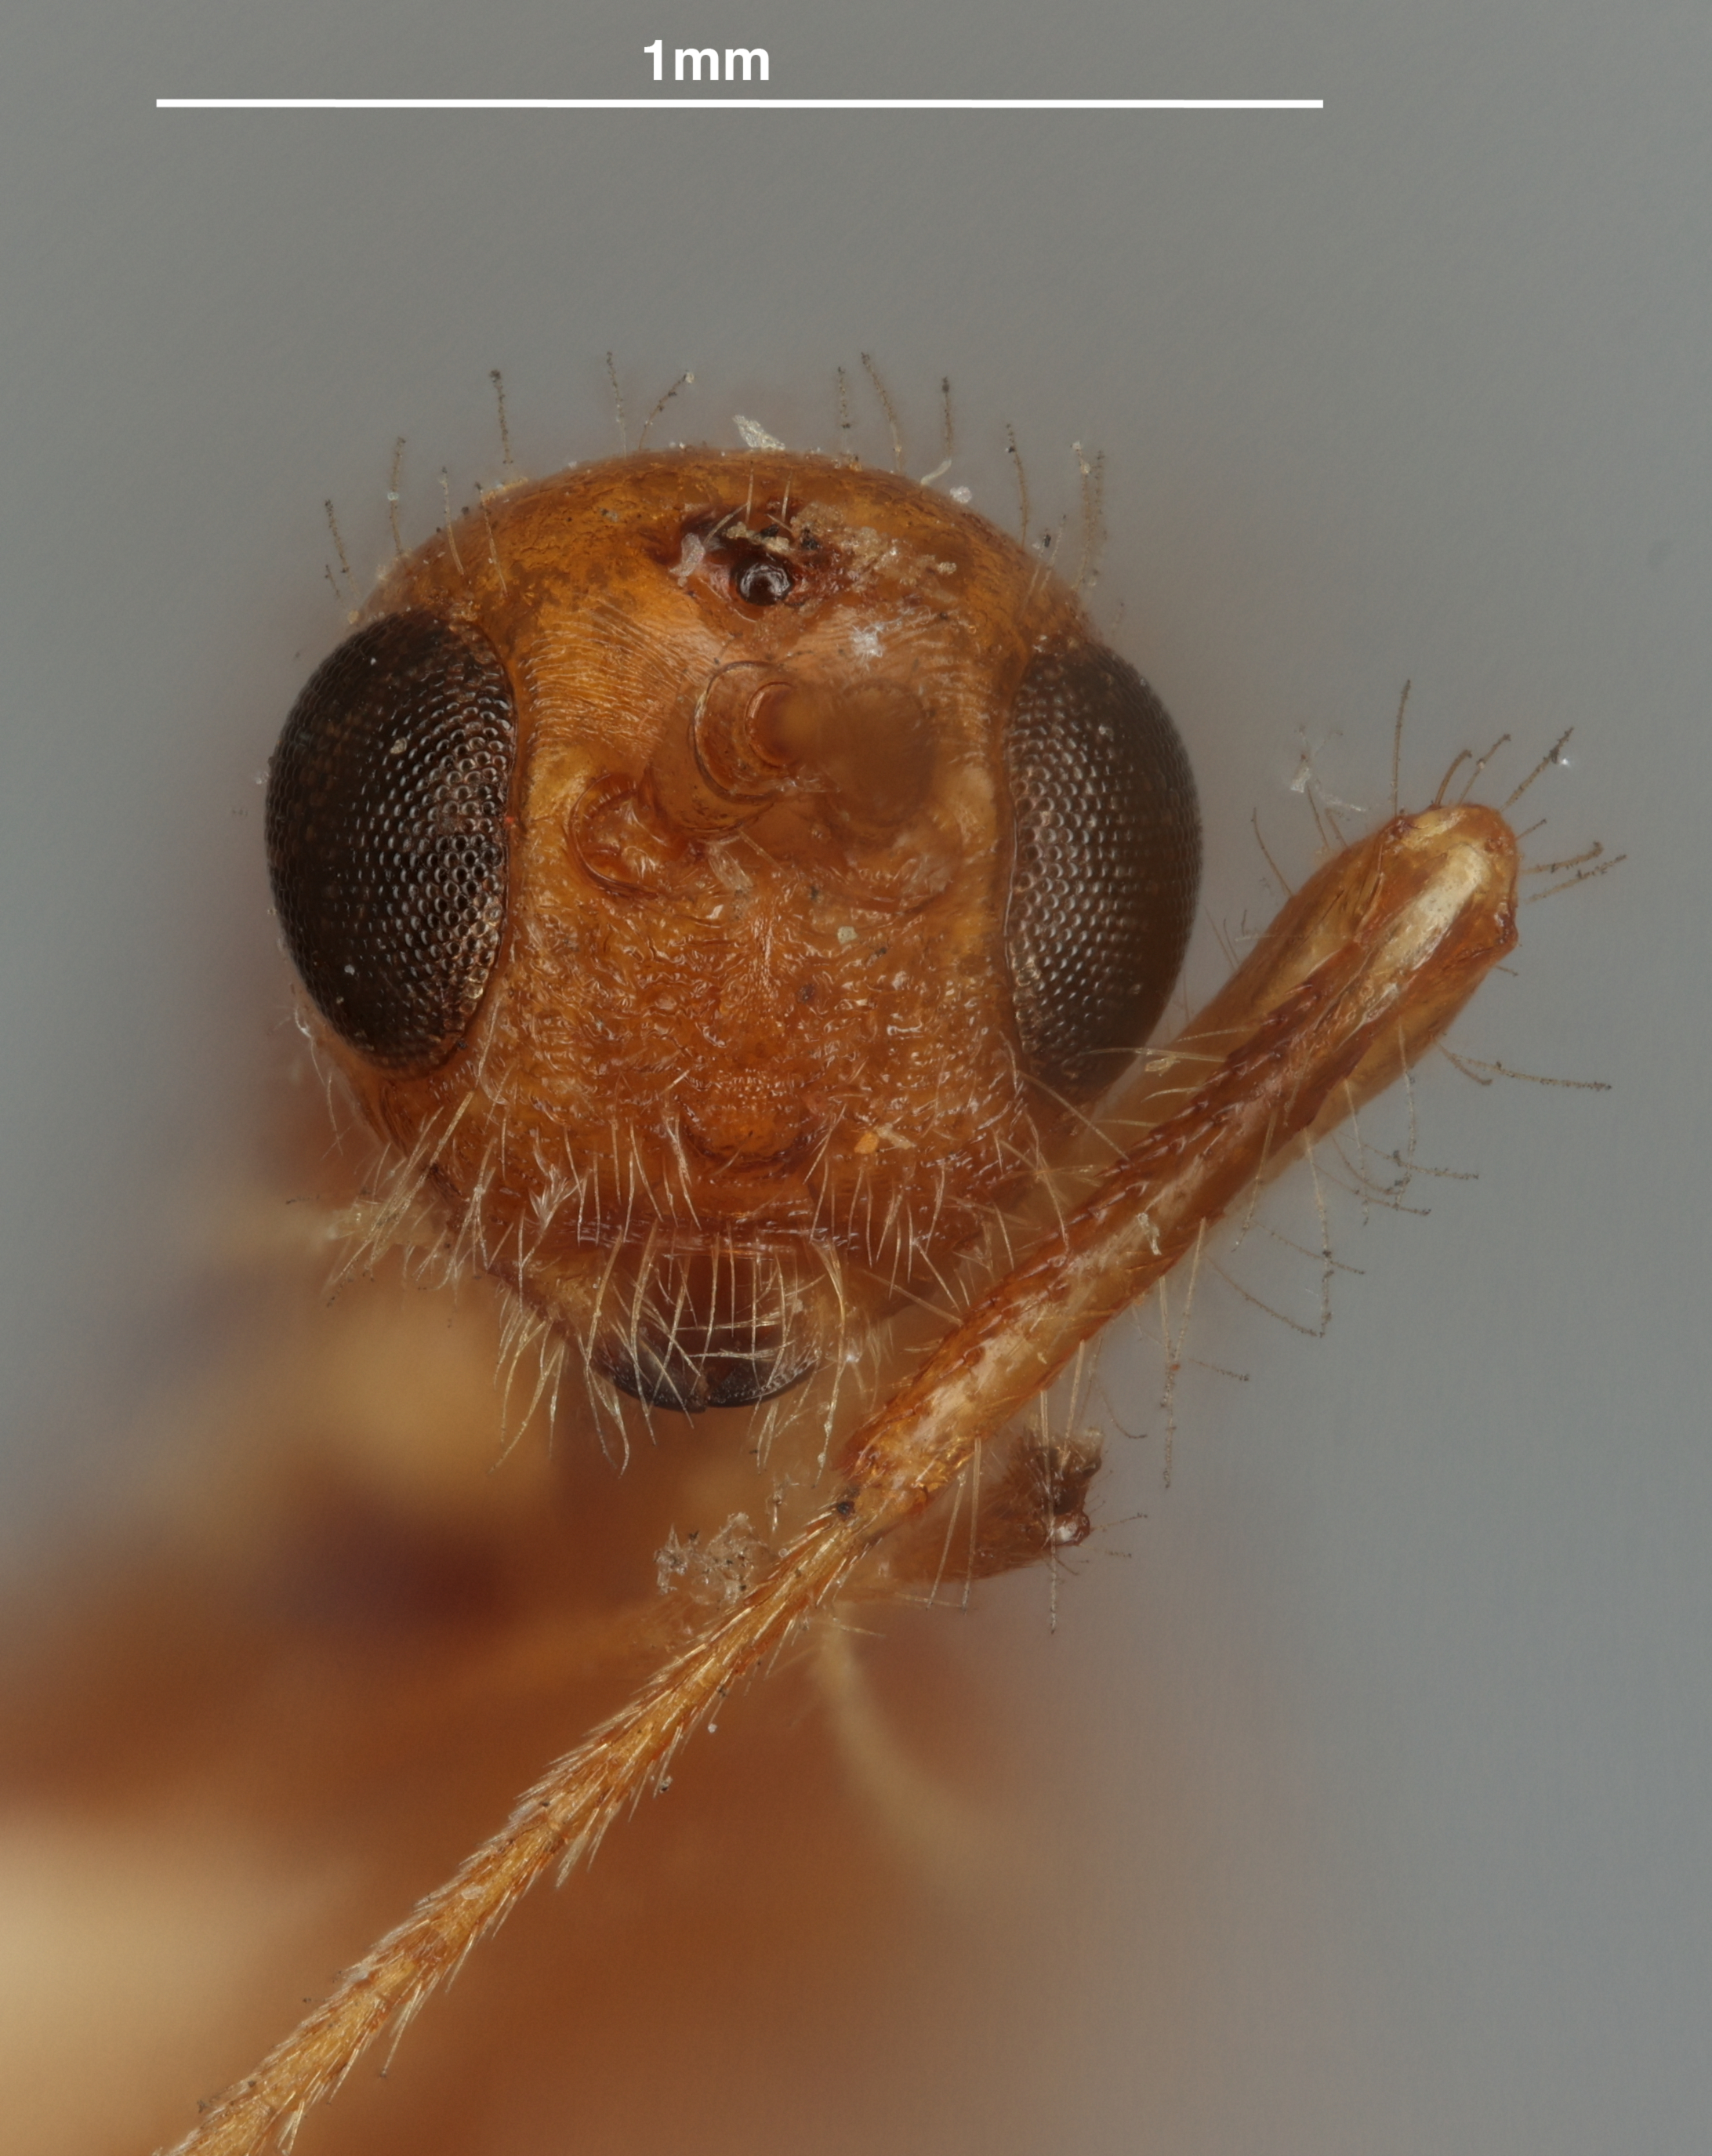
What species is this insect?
Spathius xanthippus
